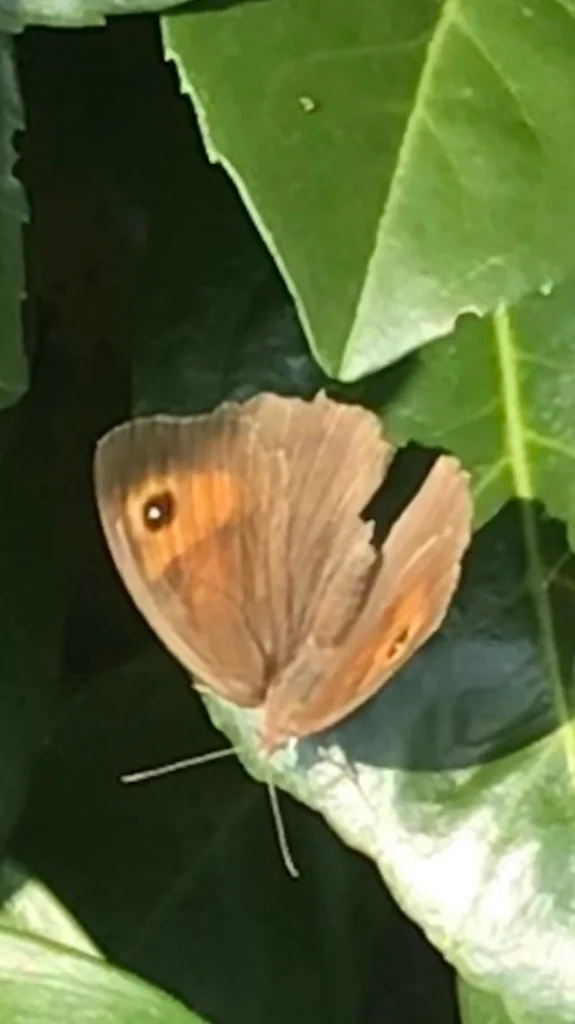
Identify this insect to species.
Maniola jurtina
